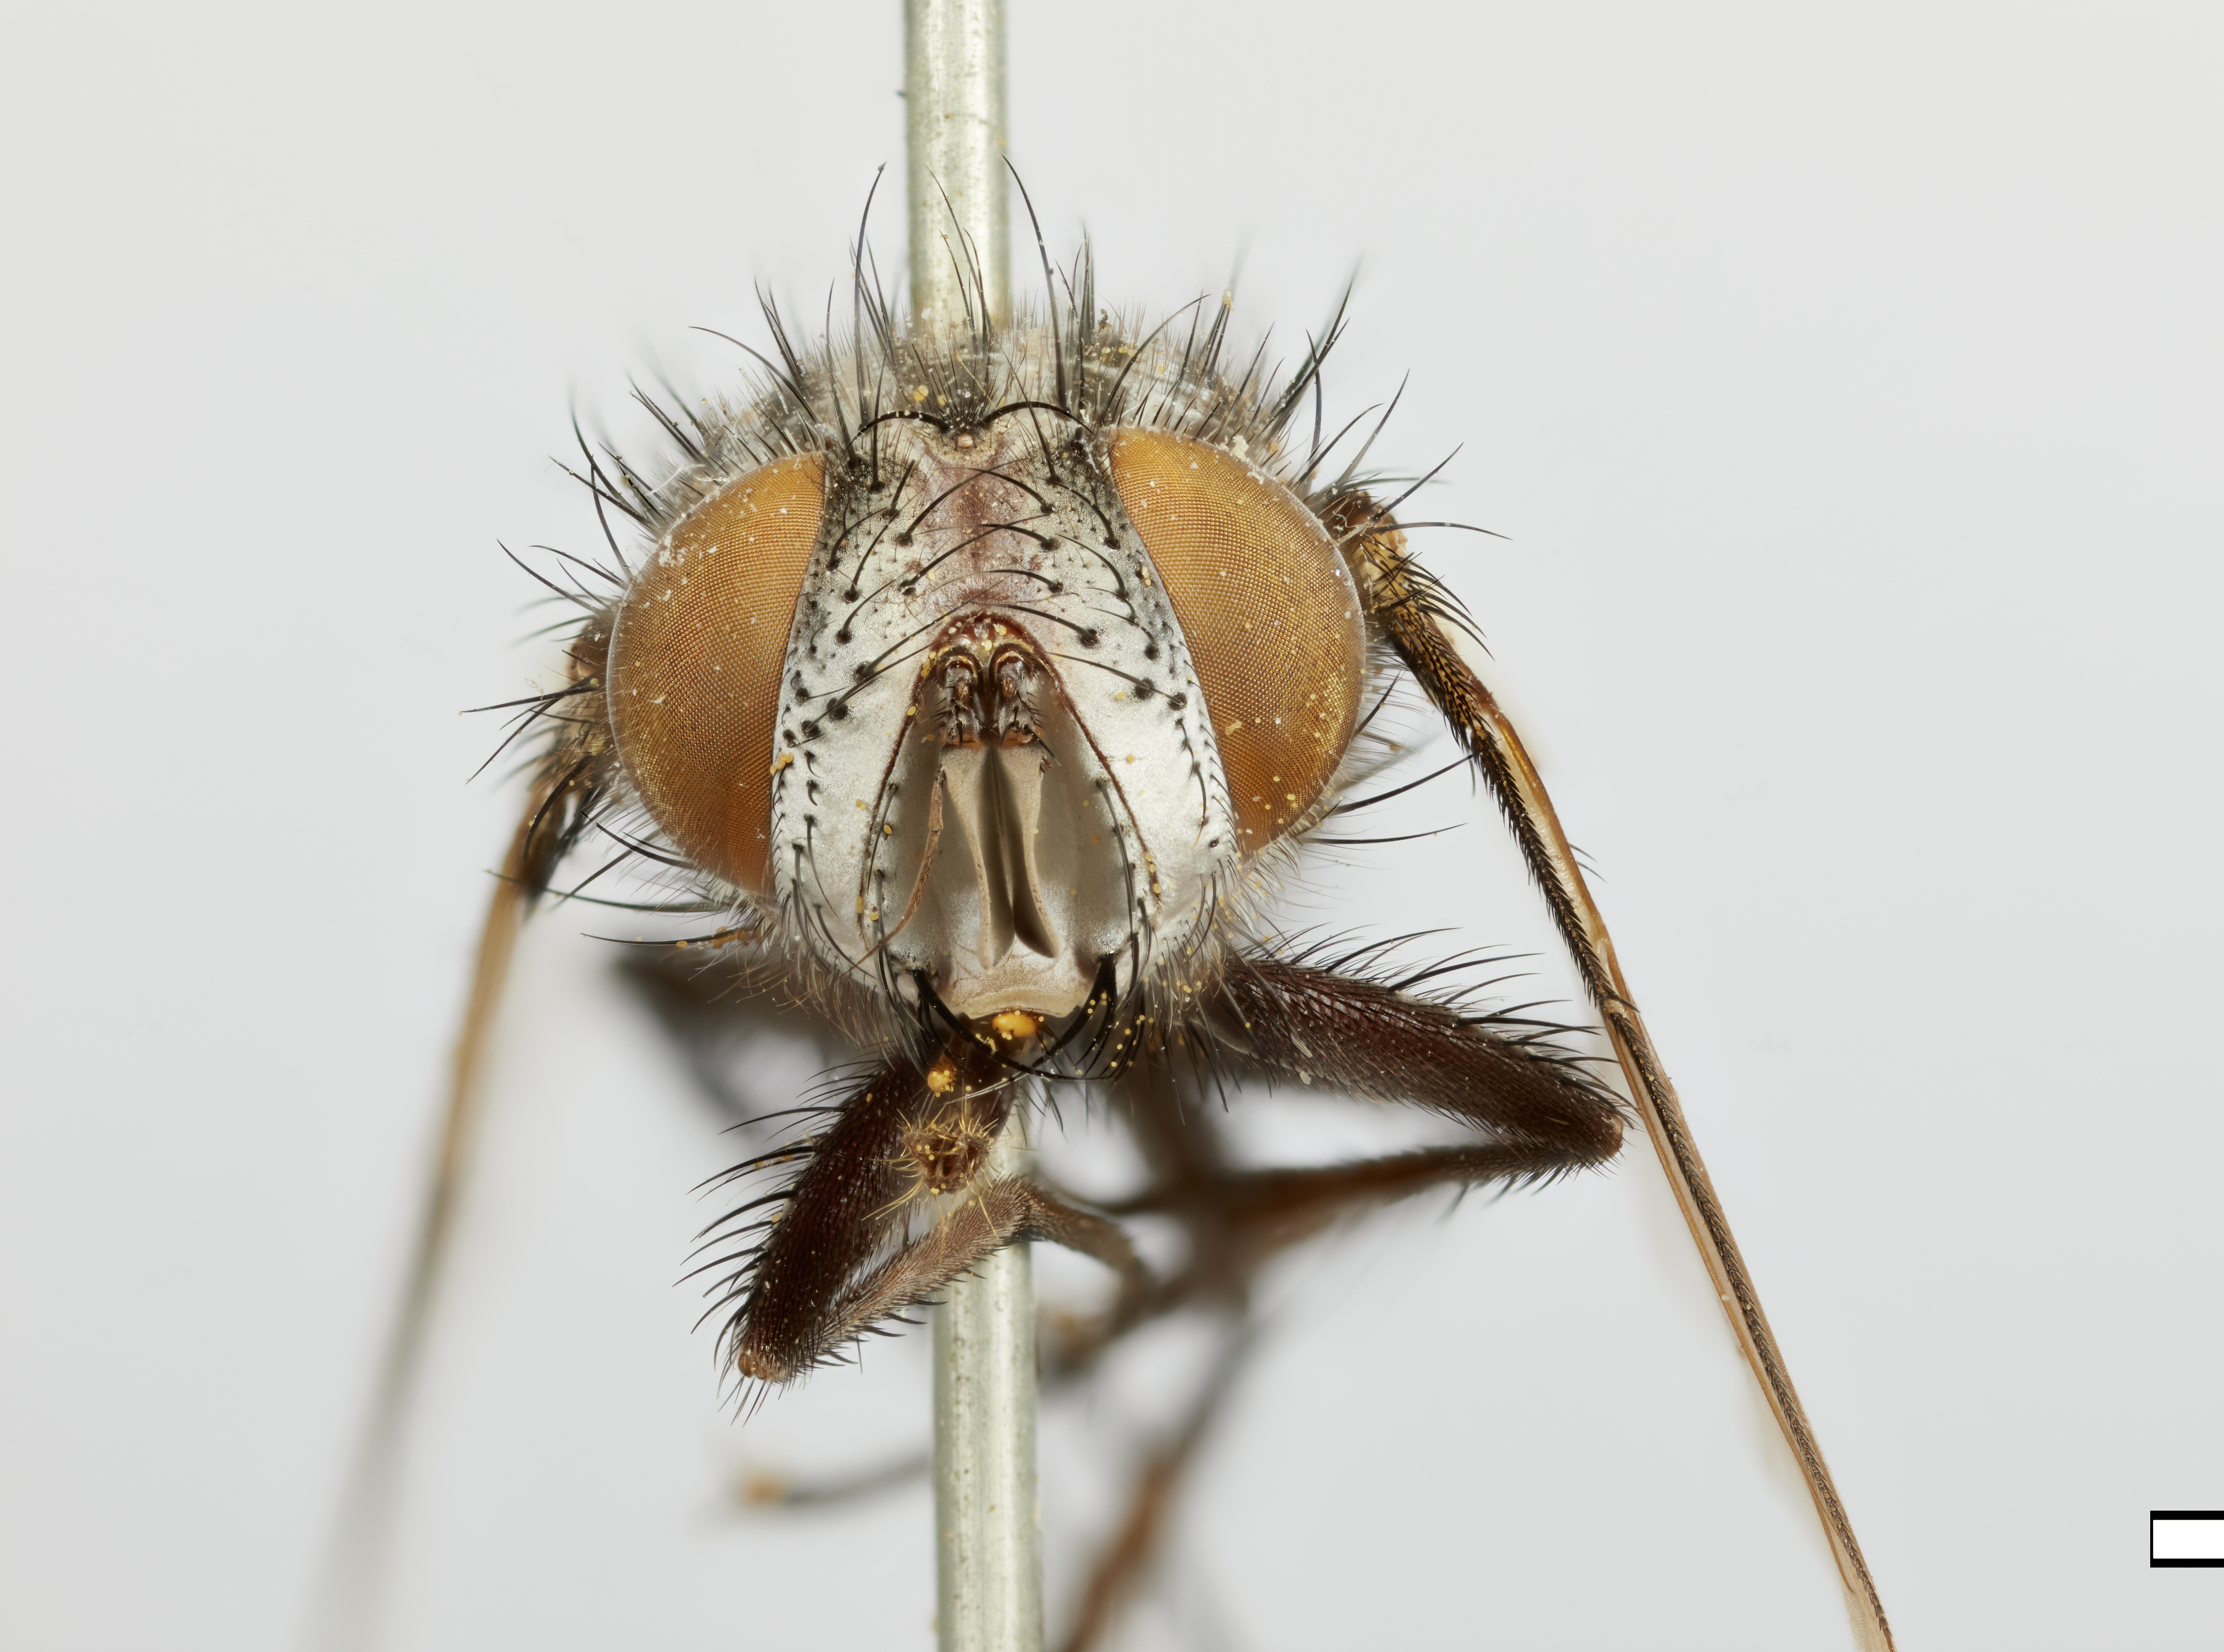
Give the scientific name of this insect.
Poliophyrs organensis
